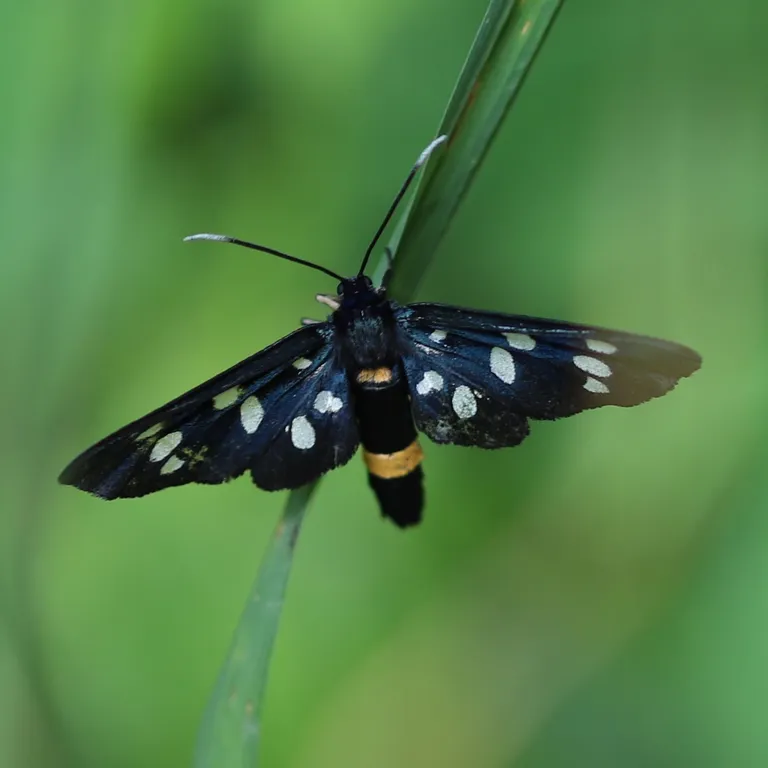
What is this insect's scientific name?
Amata phegea
